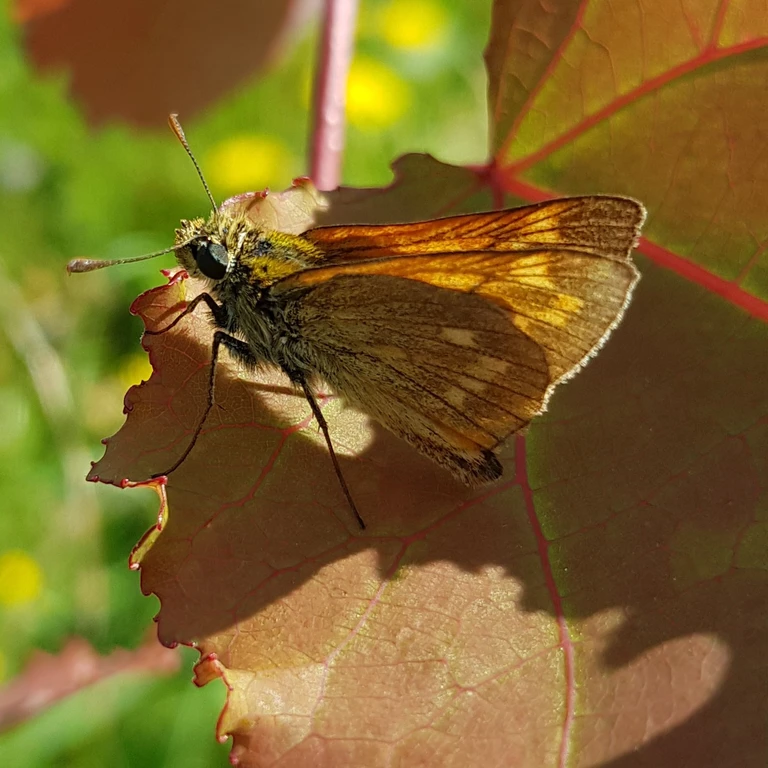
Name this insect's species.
Ochlodes sylvanus (also Ochlodes venata)
